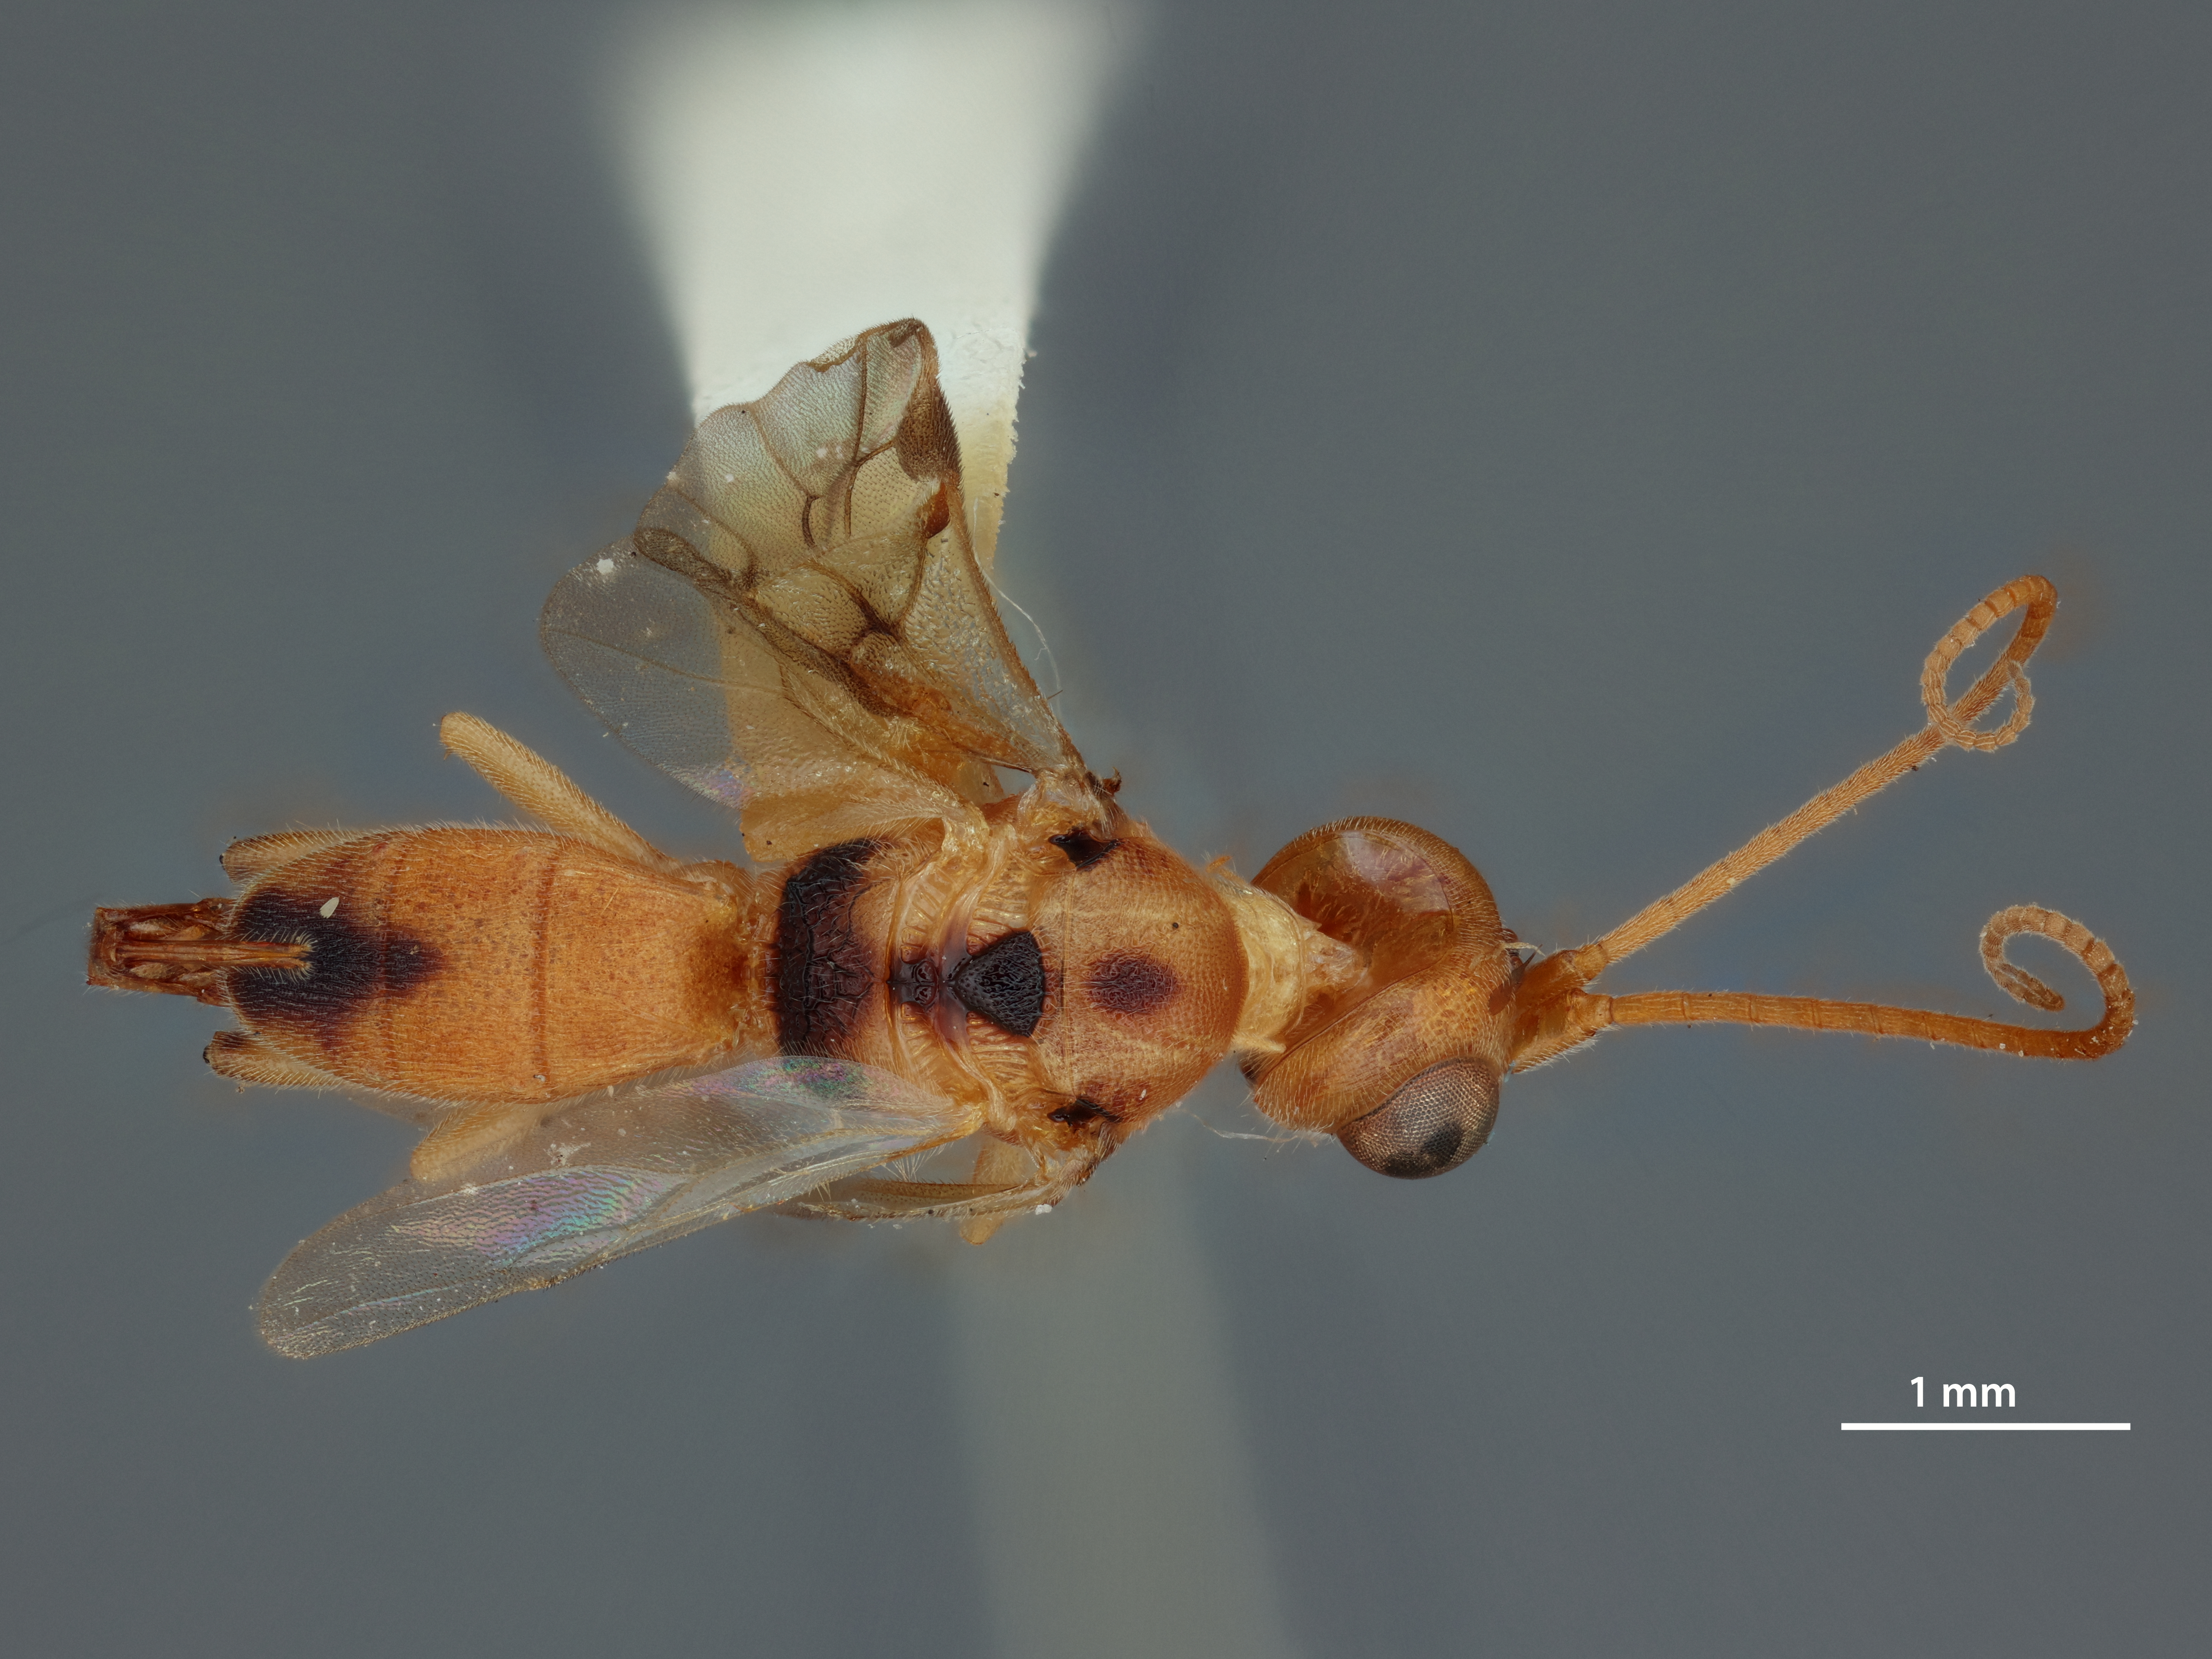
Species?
Phanerotoma zeteki
